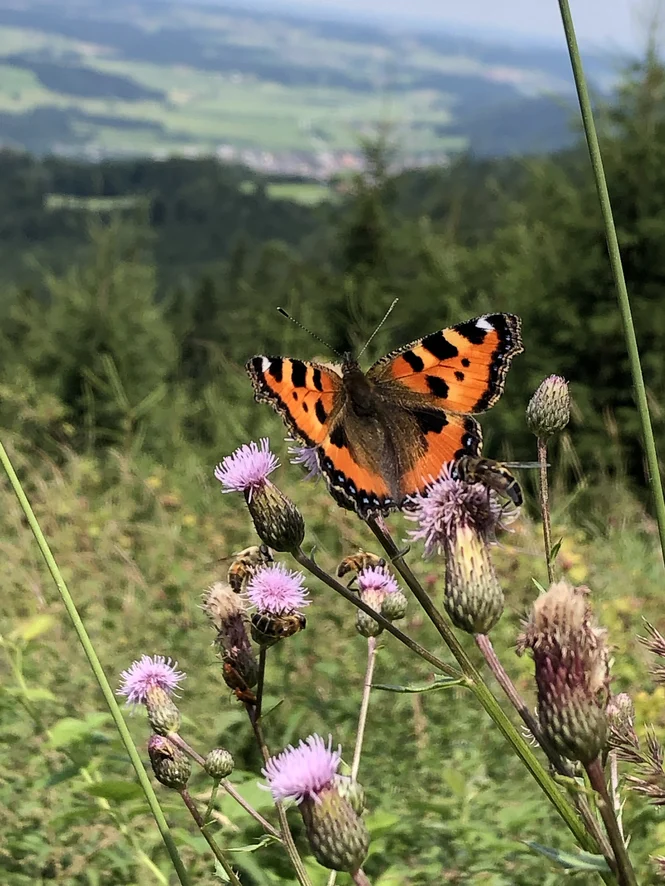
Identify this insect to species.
Aglais urticae
